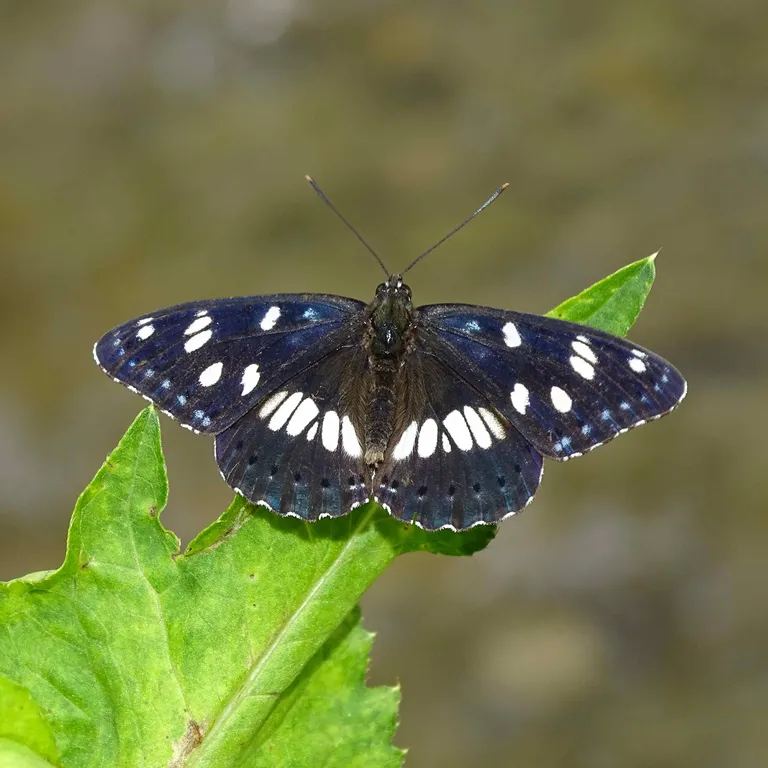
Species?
Limenitis reducta
